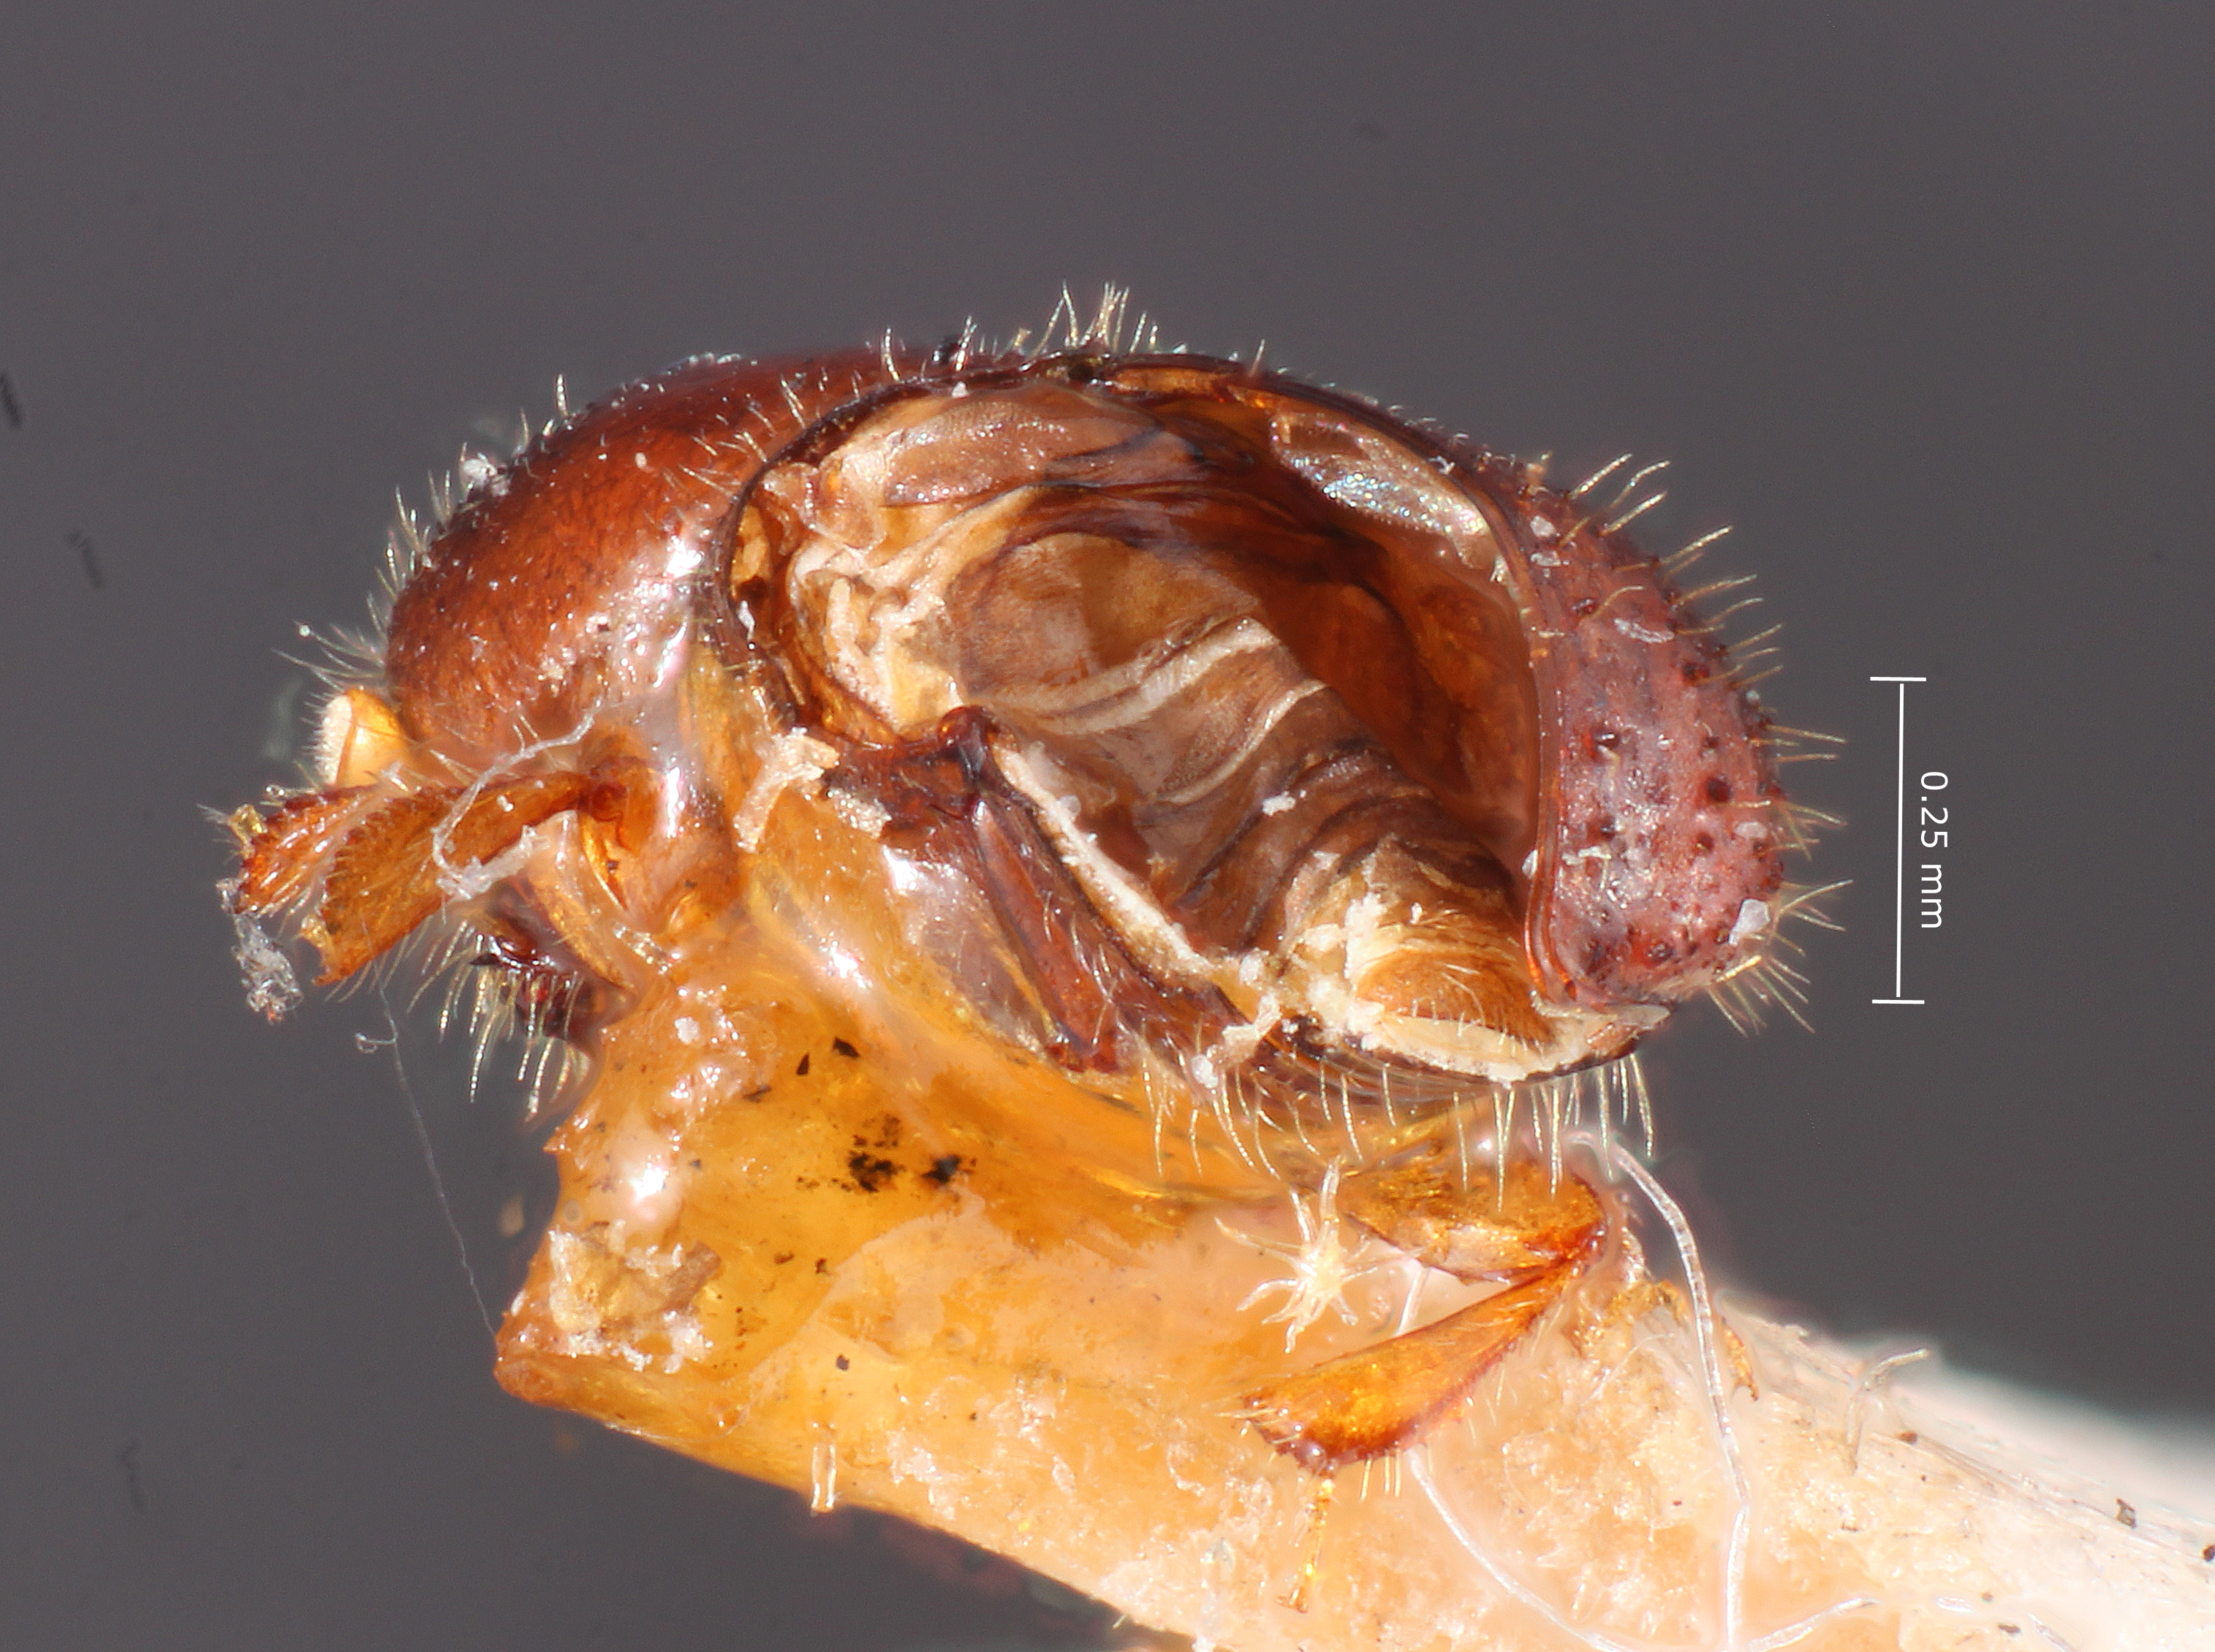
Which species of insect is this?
Xyleborinus pecanis (also Xyleborus pecanis)
